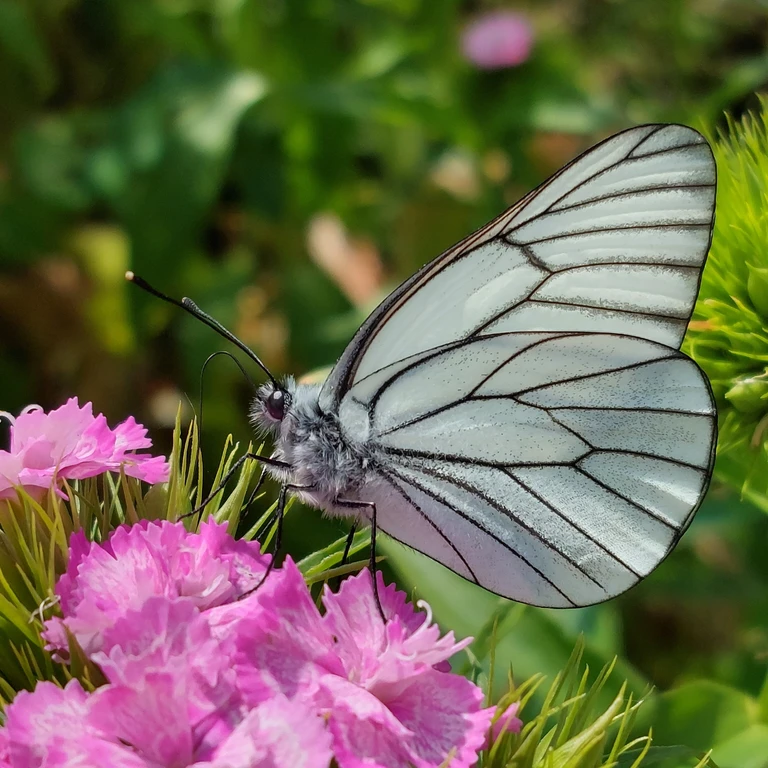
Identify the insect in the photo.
Aporia crataegi
